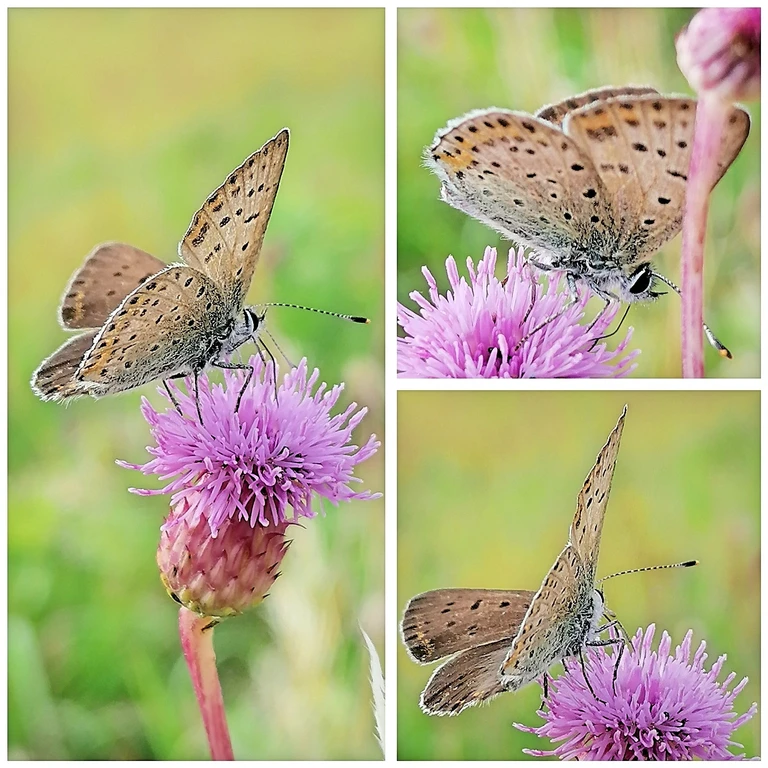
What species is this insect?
Lycaena tityrus (also Loweia tityrus)
